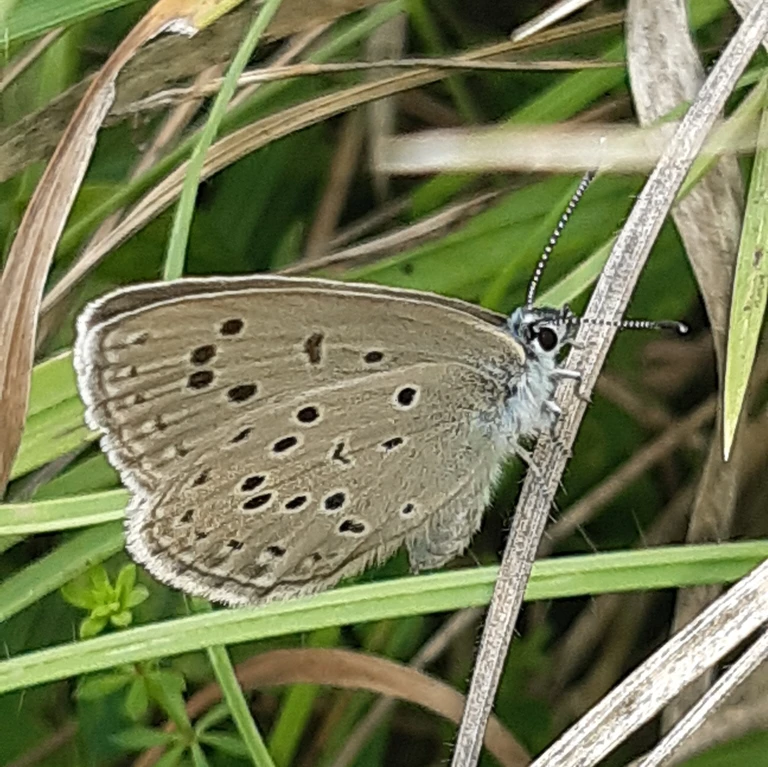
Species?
Phengaris alcon/rebeli
